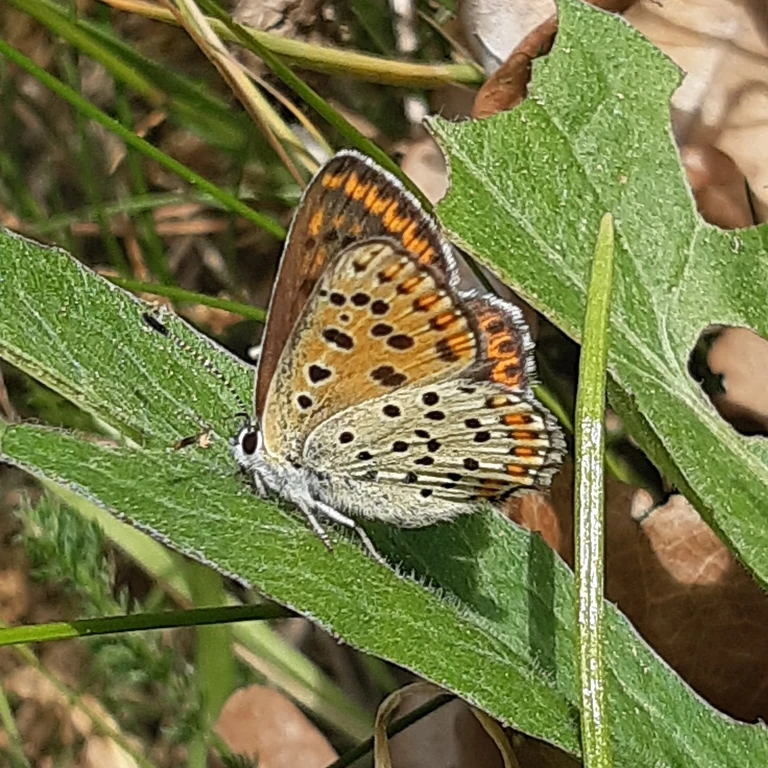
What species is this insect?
Lycaena tityrus (also Loweia tityrus)
